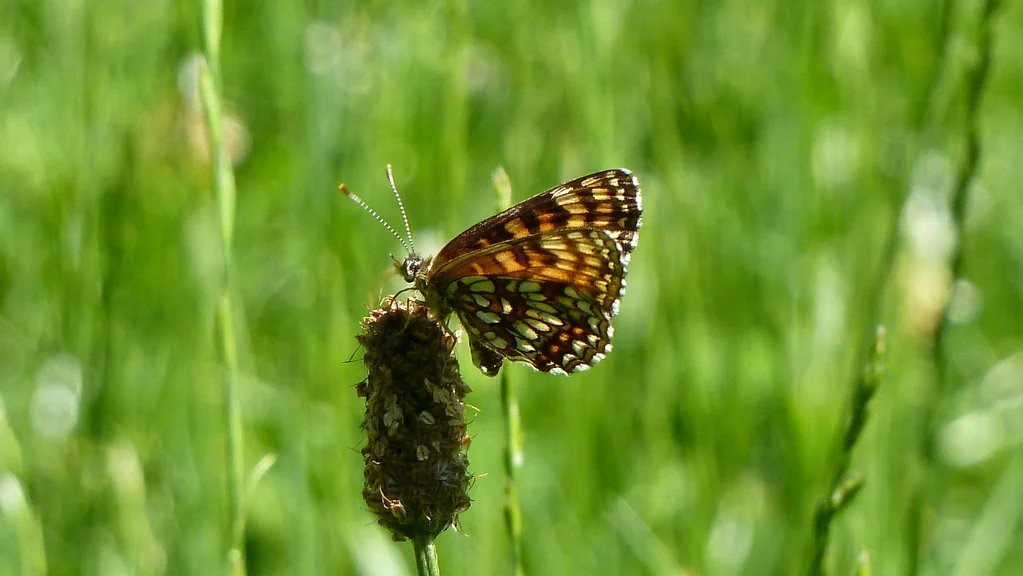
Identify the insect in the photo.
Melitaea diamina
